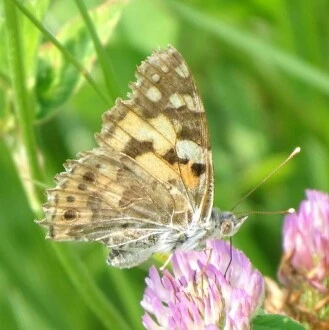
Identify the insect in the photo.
Vanessa cardui
